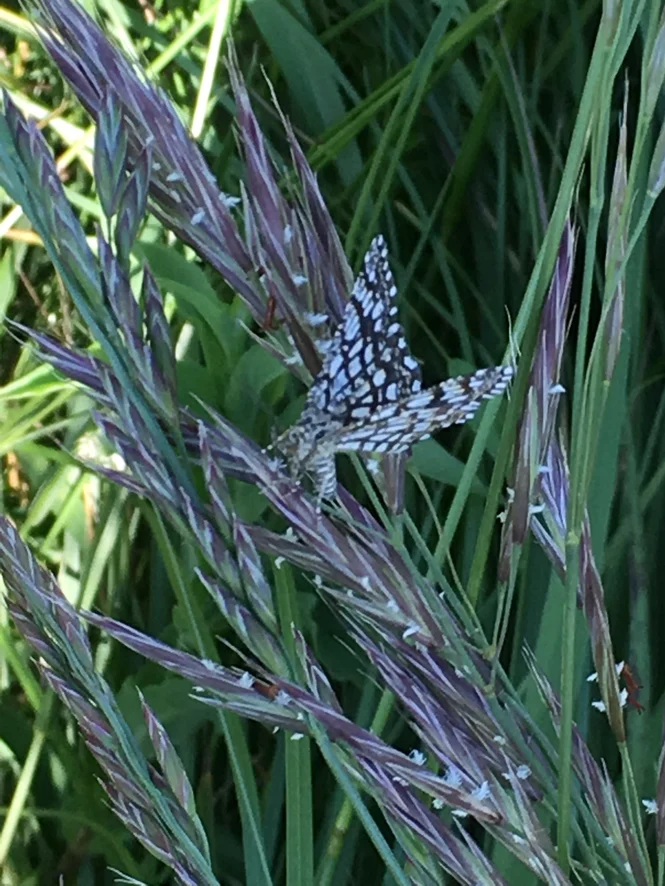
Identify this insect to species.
Chiasmia clathrata
